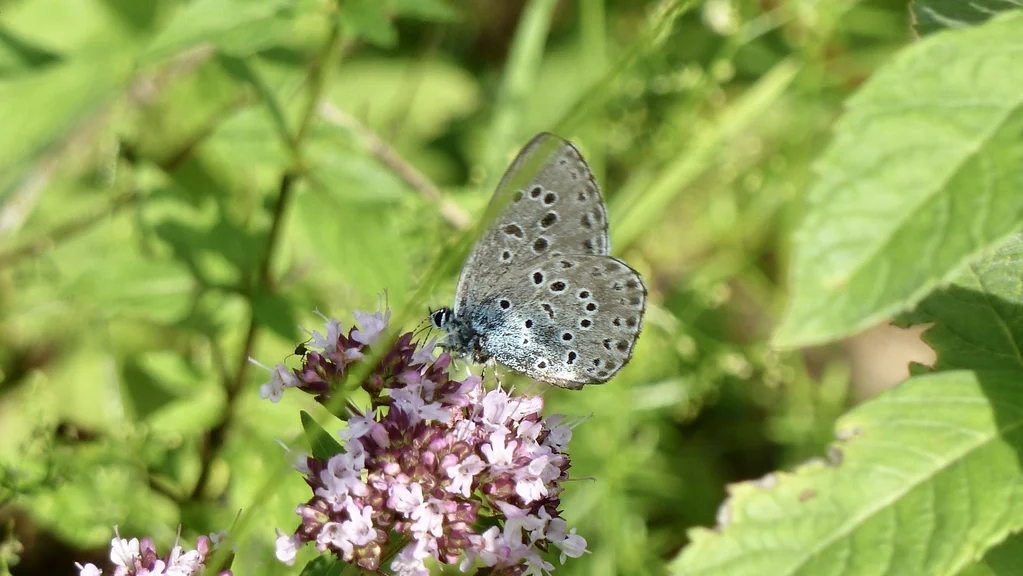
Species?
Phengaris arion (also Maculinea arion)
